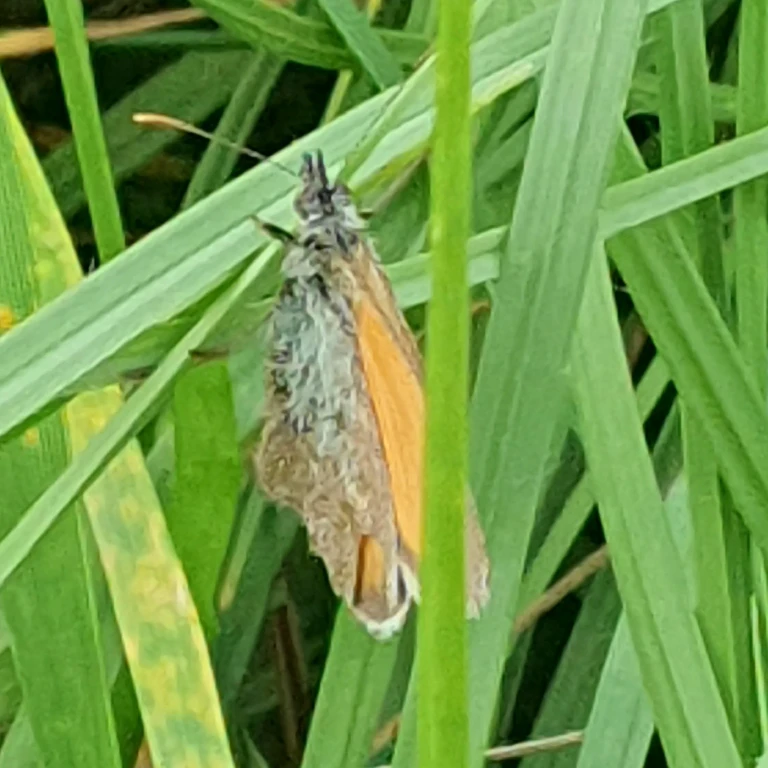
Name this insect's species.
Coenonympha pamphilus
